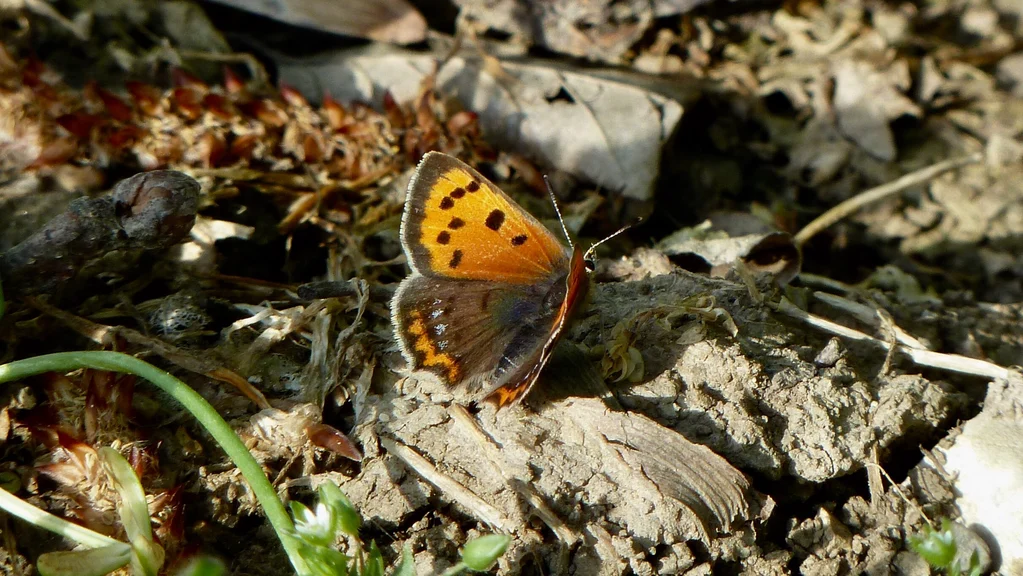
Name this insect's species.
Lycaena phlaeas
